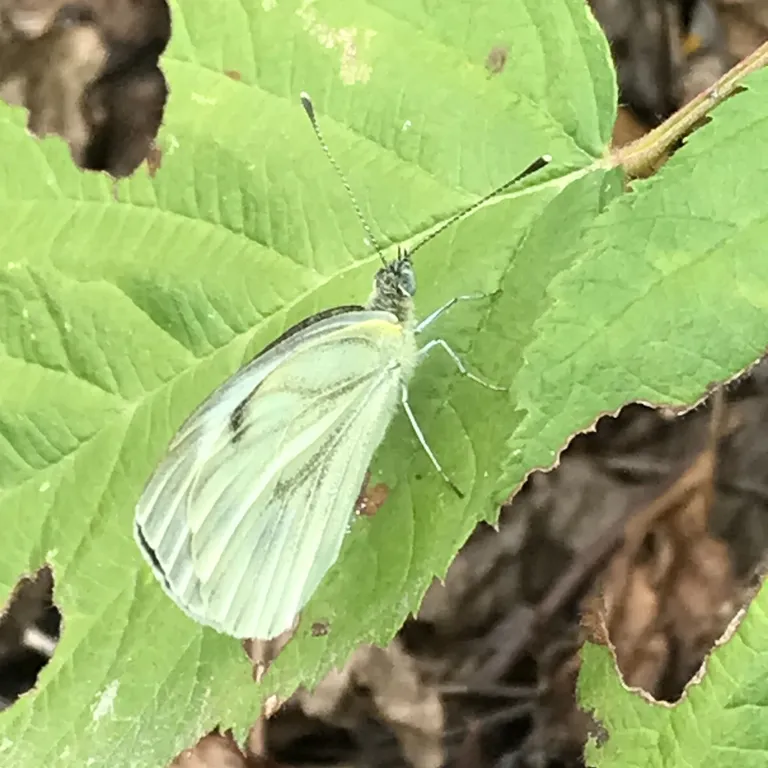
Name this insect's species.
Pieris napi
